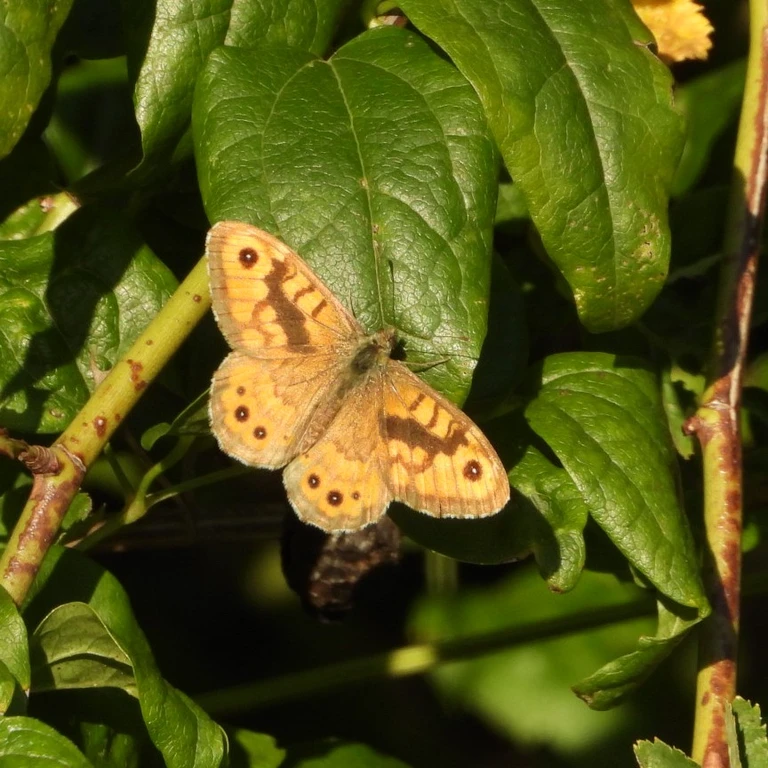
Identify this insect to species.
Lasiommata megera (also Pararge megera)
